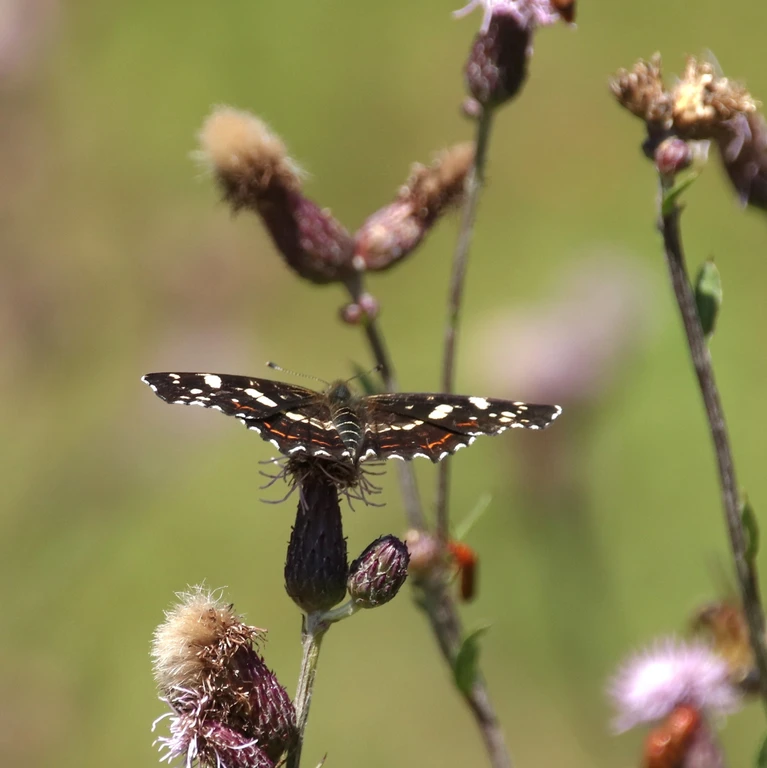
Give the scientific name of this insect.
Araschnia levana
